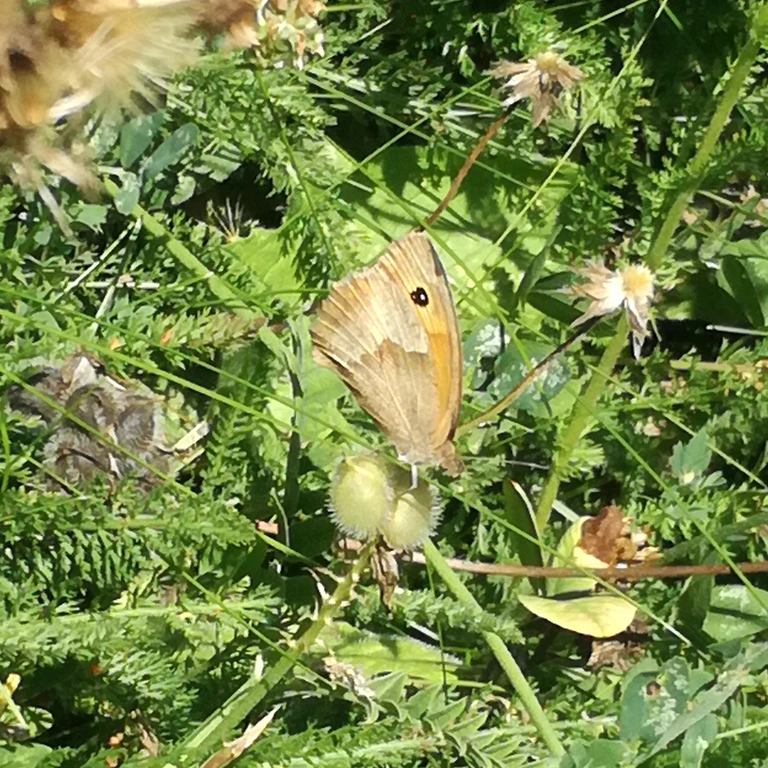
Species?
Maniola jurtina
